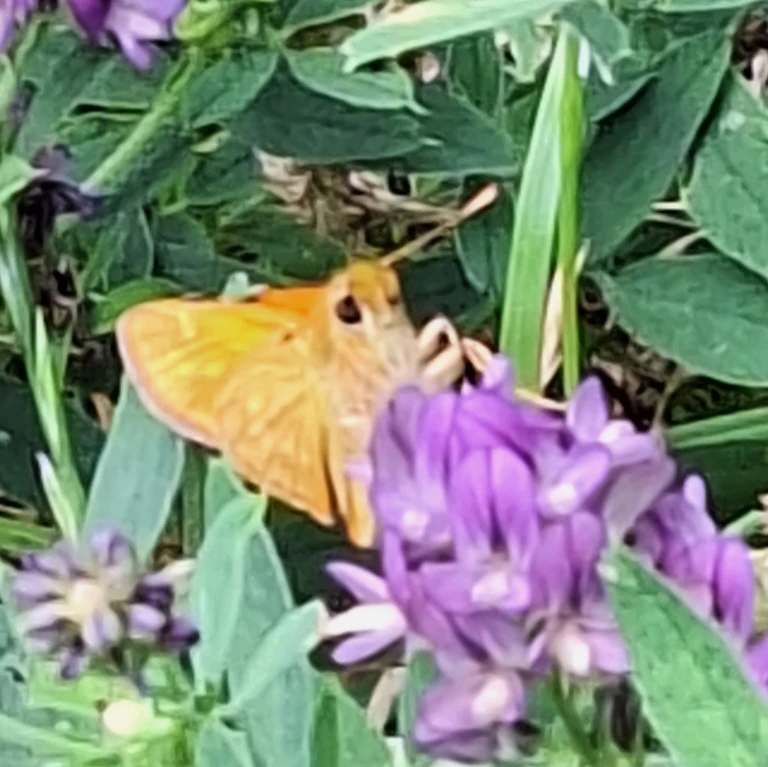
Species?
Ochlodes sylvanus (also Ochlodes venata)
